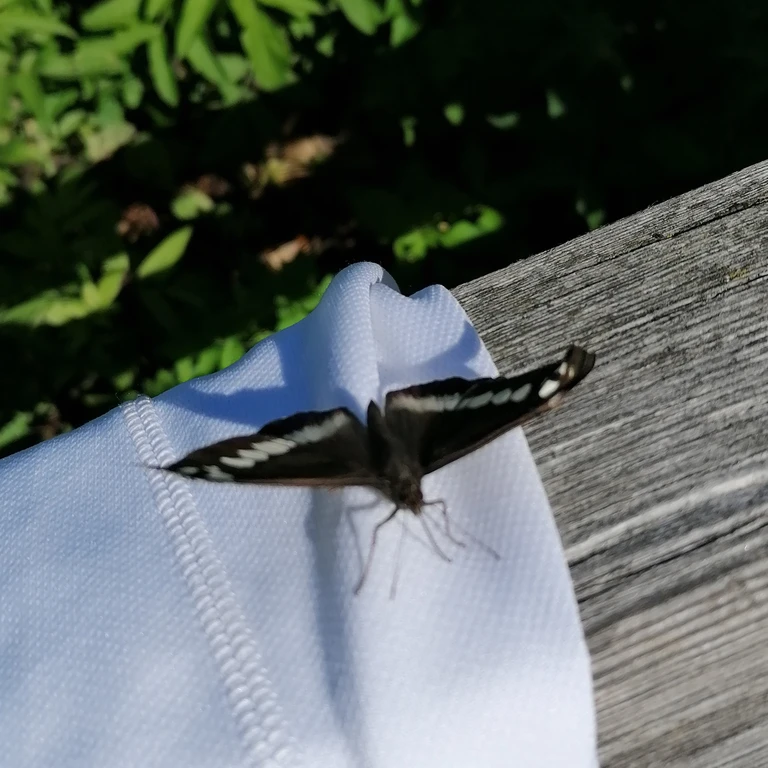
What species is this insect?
Brintesia circe
